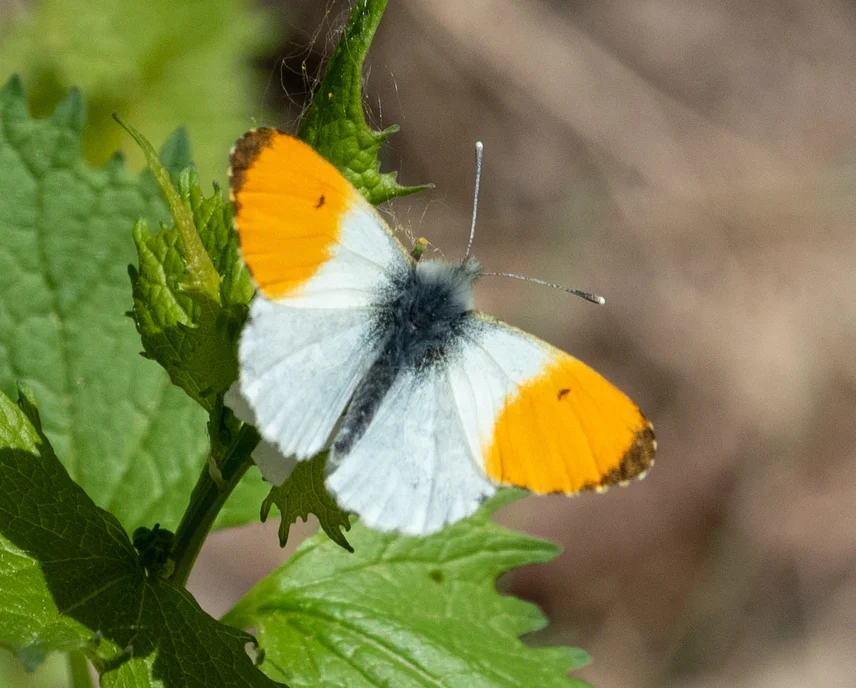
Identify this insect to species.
Anthocharis cardamines
